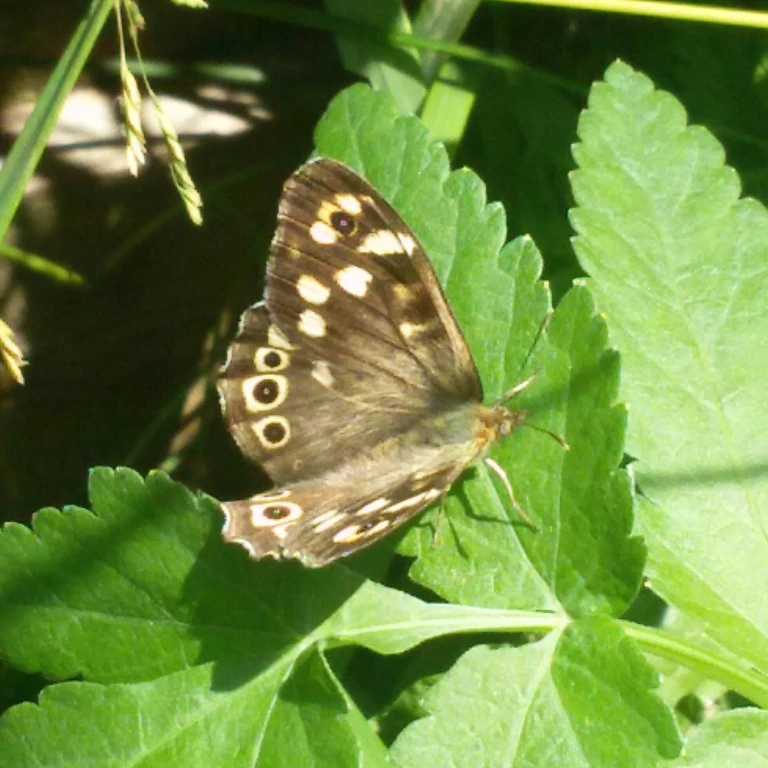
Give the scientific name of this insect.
Pararge aegeria
